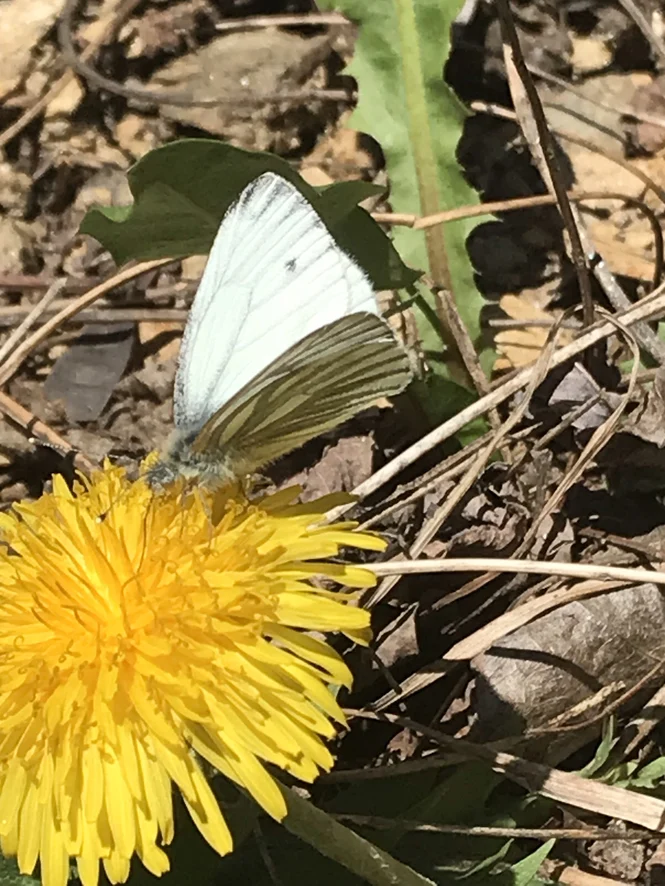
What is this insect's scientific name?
Pieris napi
